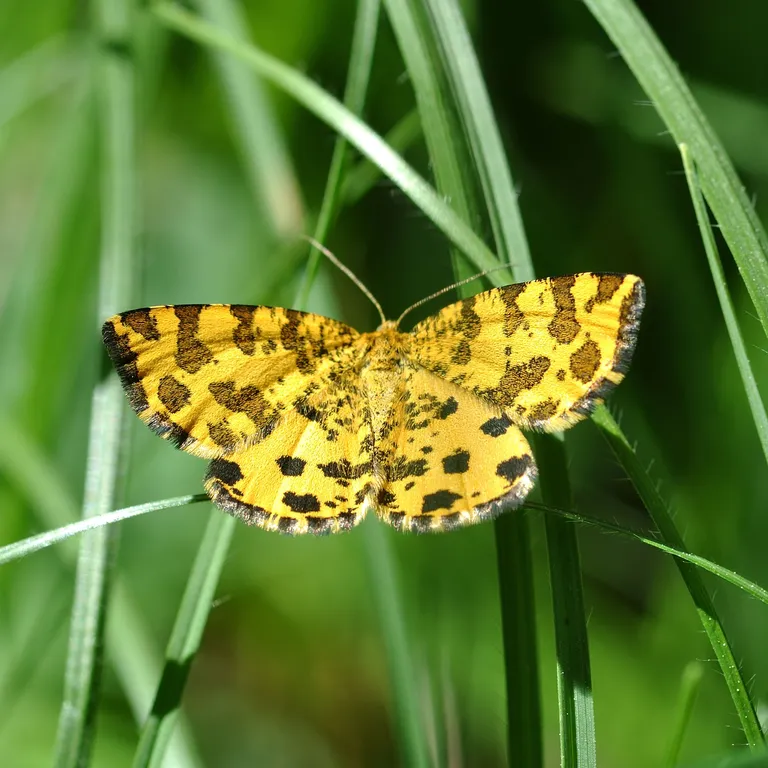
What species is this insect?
Pseudopanthera macularia
